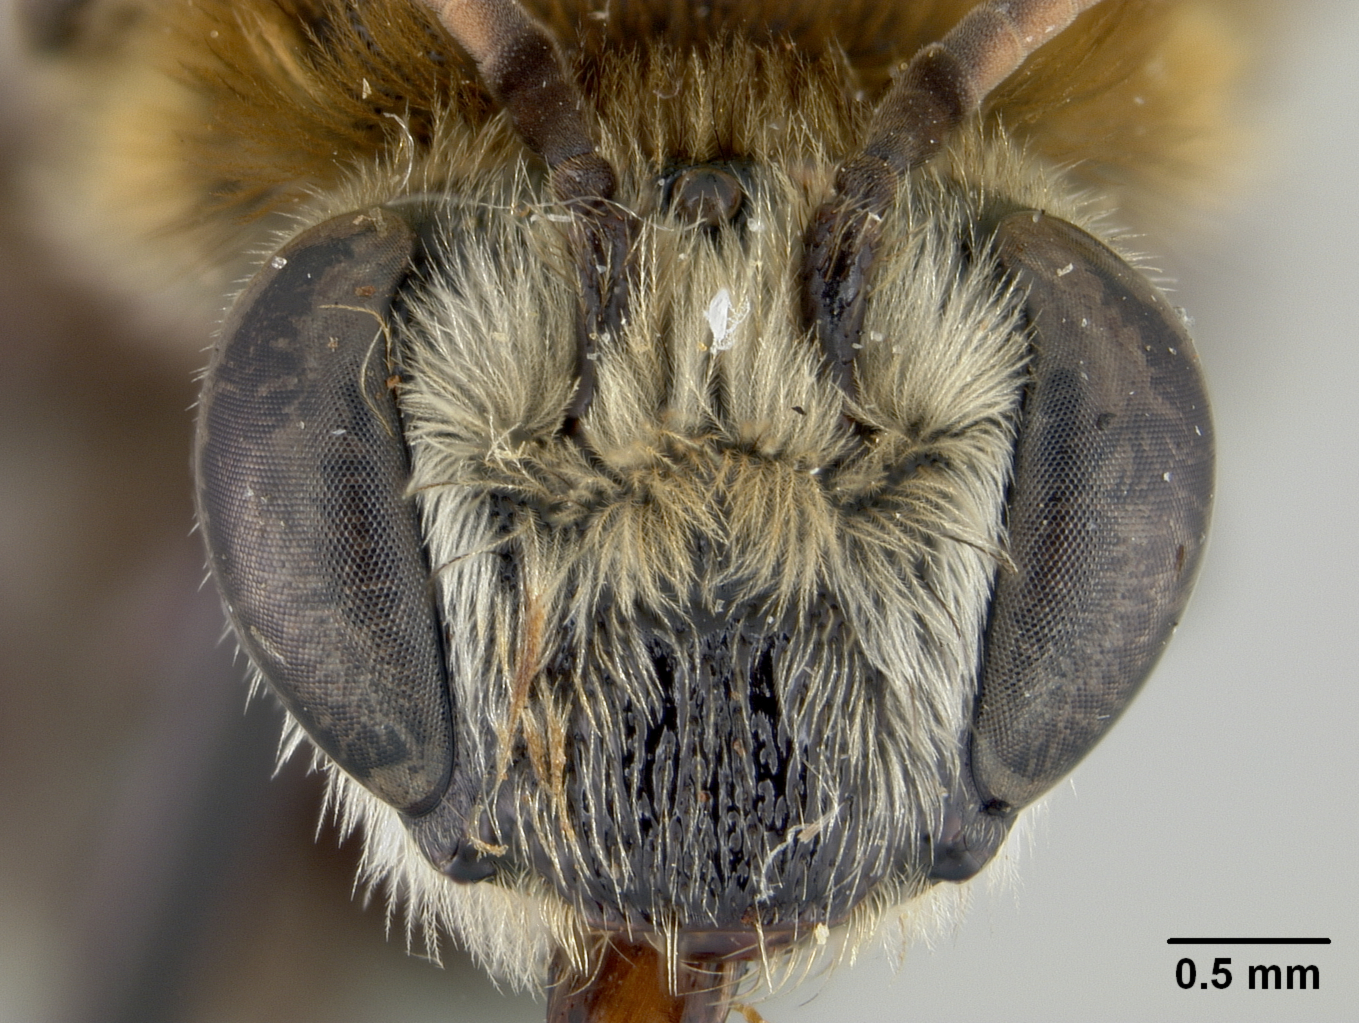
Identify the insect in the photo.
Colletes spiloptera
